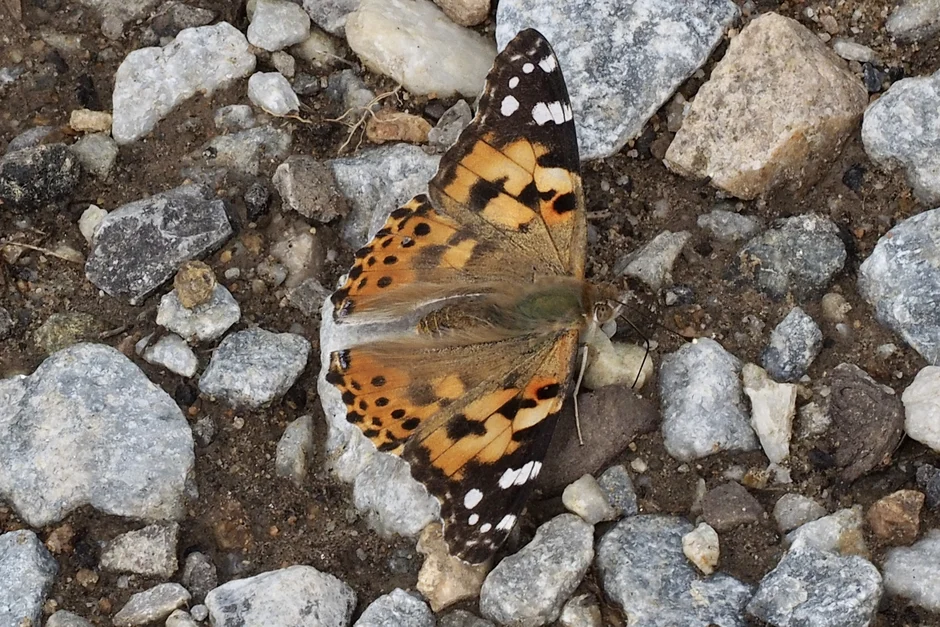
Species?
Vanessa cardui
